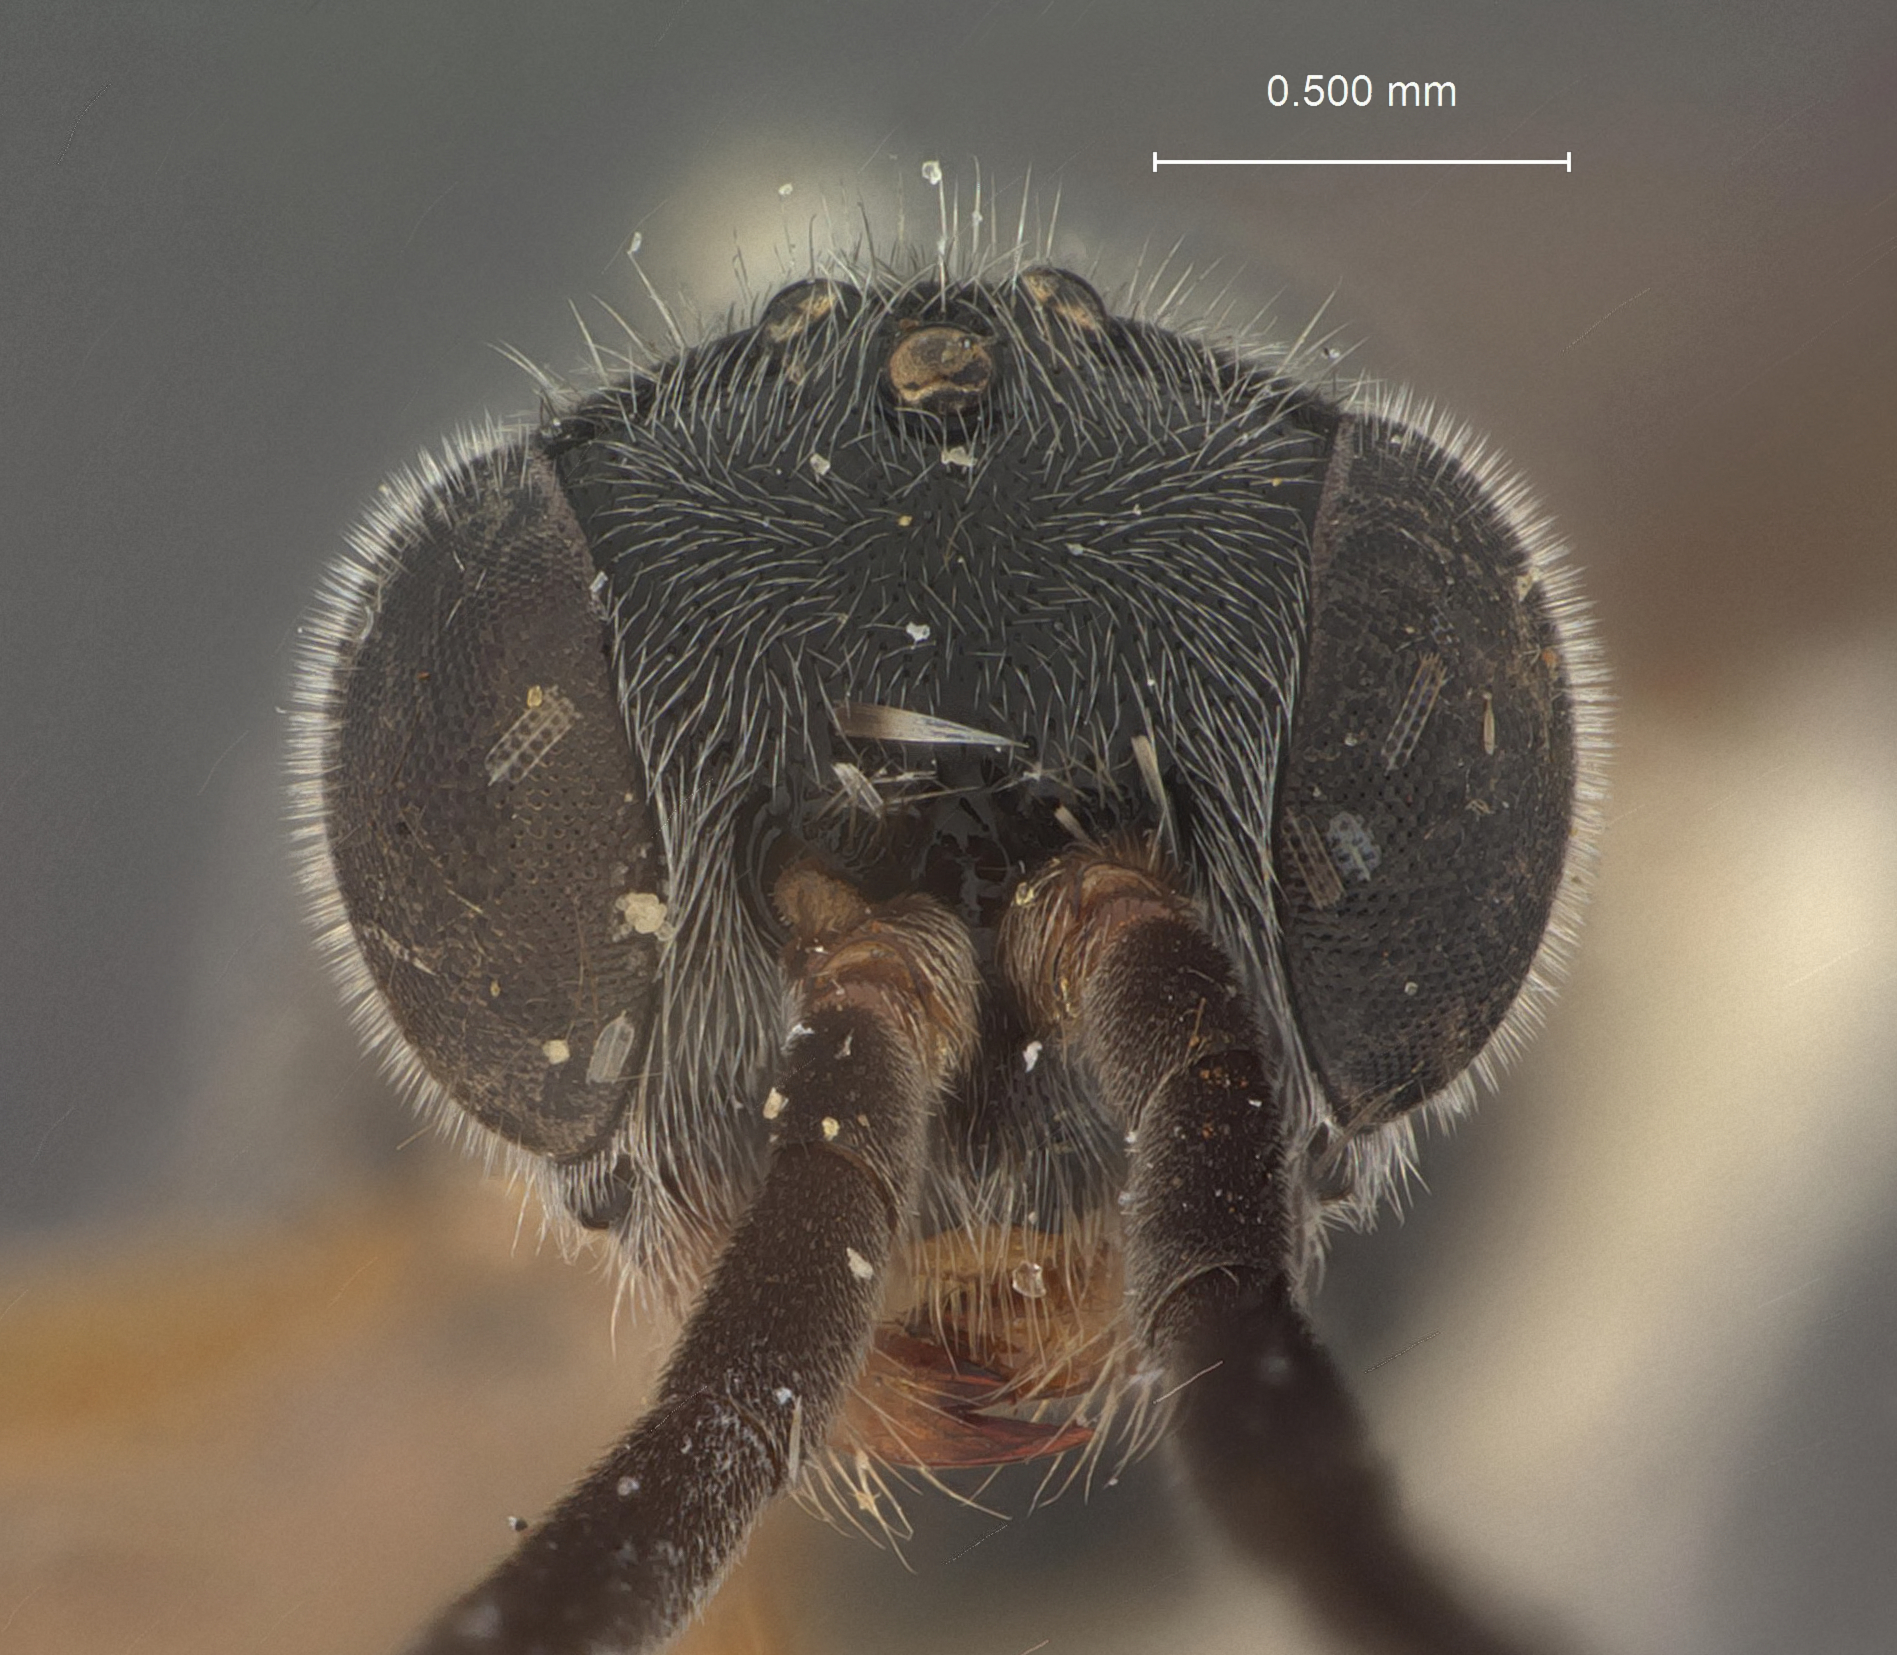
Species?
Methocha taprobane
